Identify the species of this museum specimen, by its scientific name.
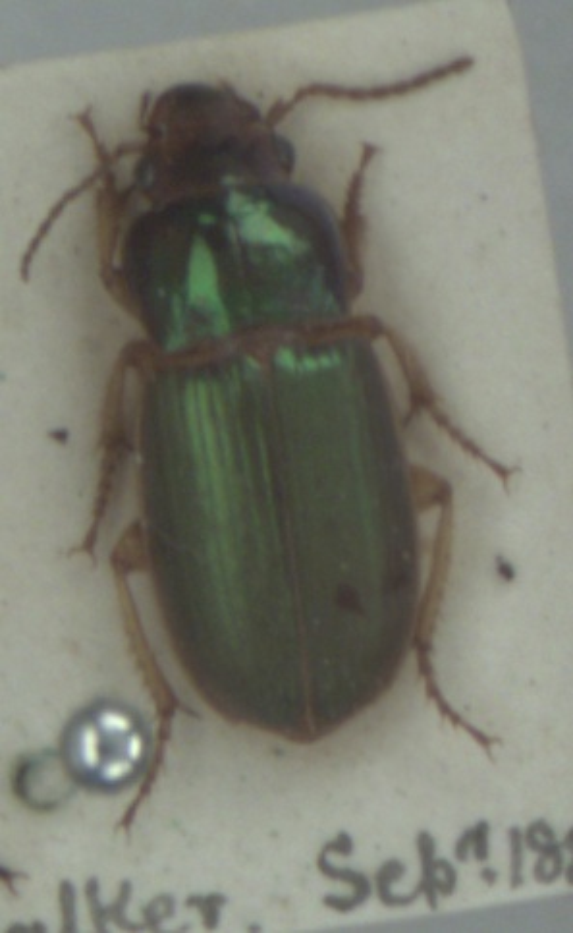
Harpalus affinis
